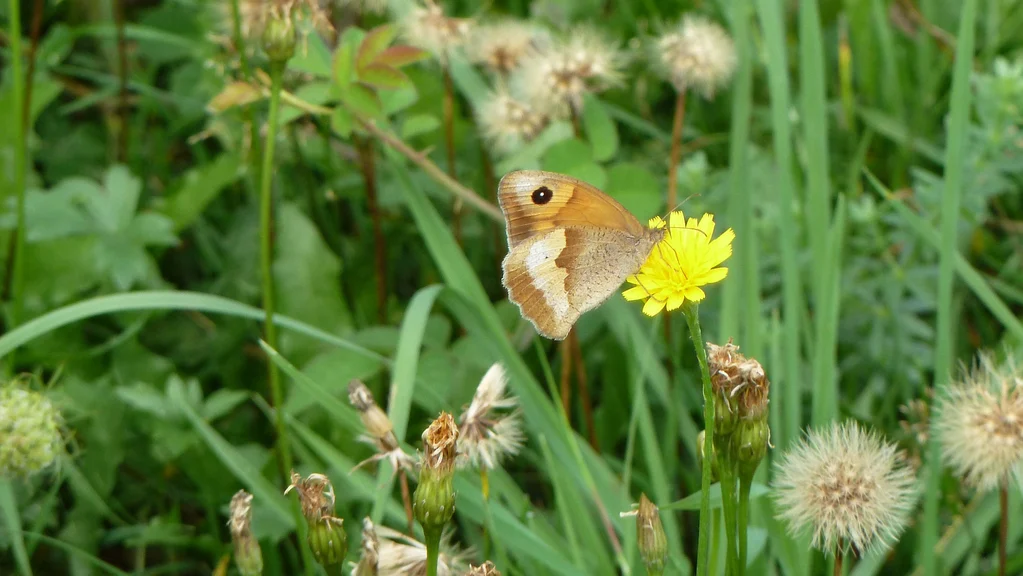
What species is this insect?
Maniola jurtina
